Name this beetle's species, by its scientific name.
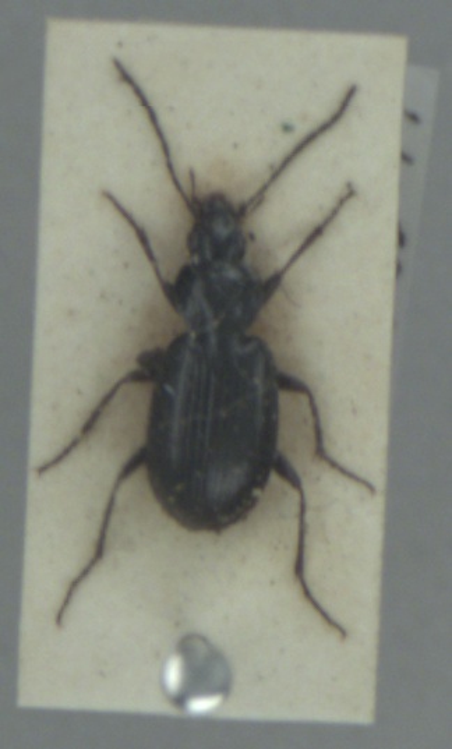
Agonum fuliginosum
